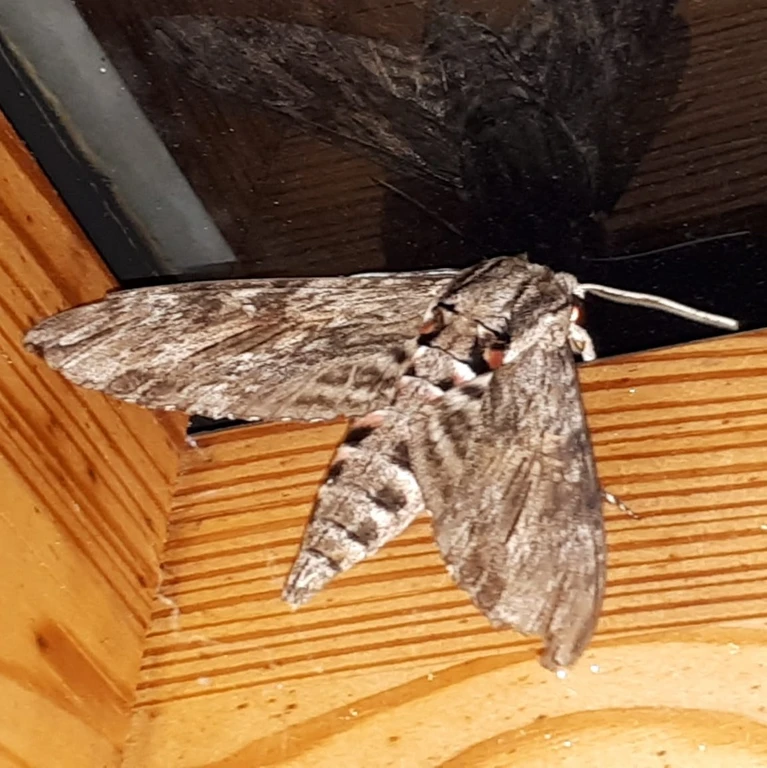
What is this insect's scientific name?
Agrius convolvuli
